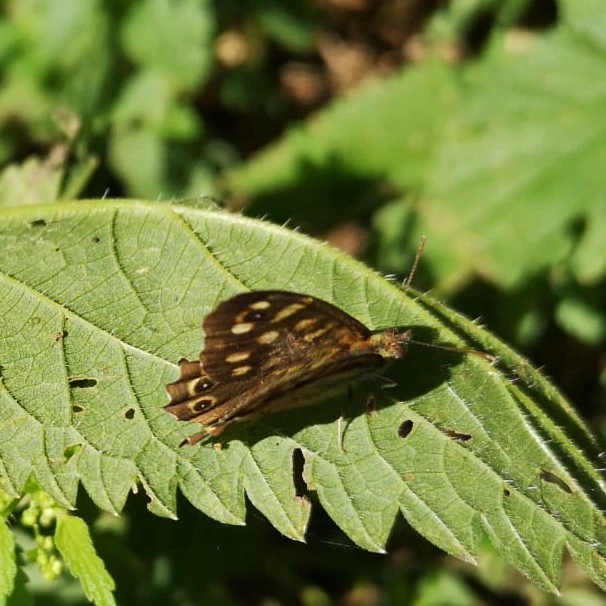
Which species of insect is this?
Pararge aegeria
